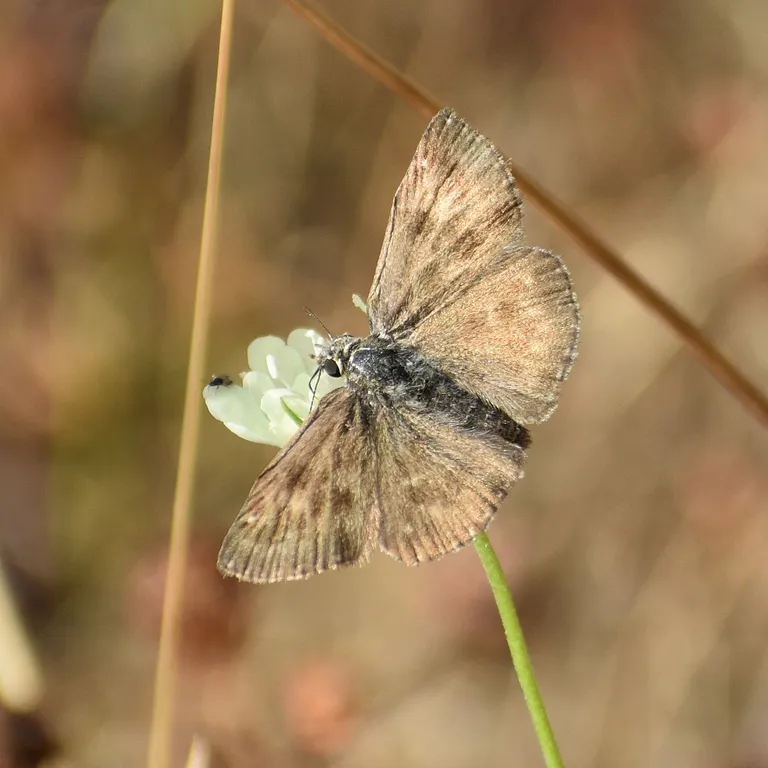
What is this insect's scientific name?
Erynnis tages
